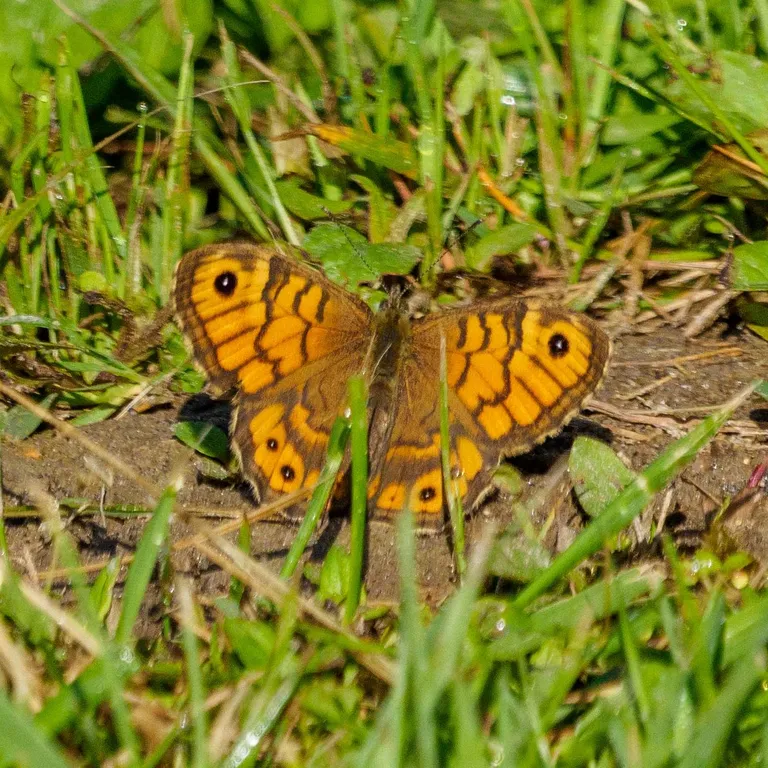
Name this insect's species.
Lasiommata megera (also Pararge megera)
